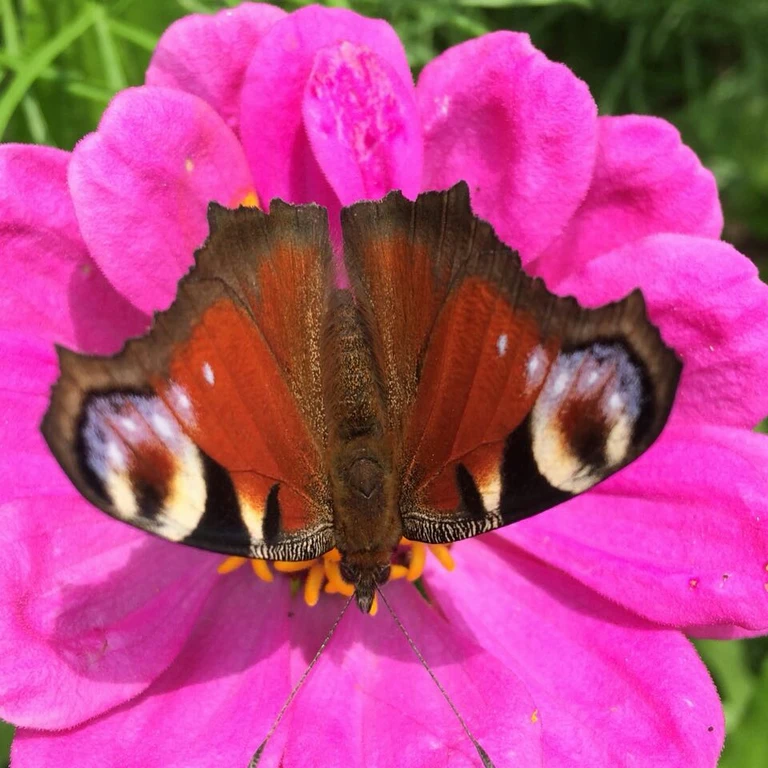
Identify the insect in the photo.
Aglais io
